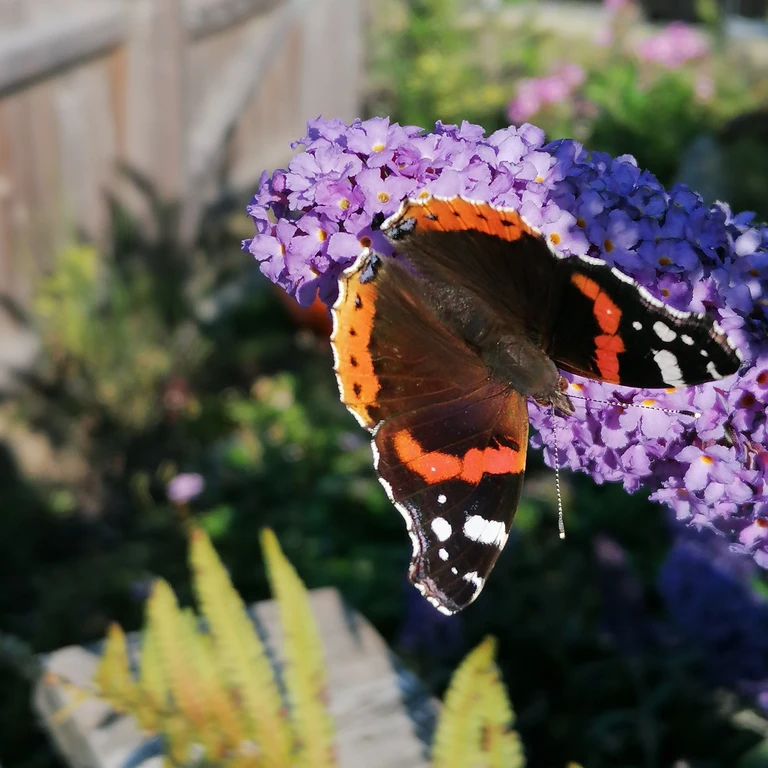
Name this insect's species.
Vanessa atalanta
